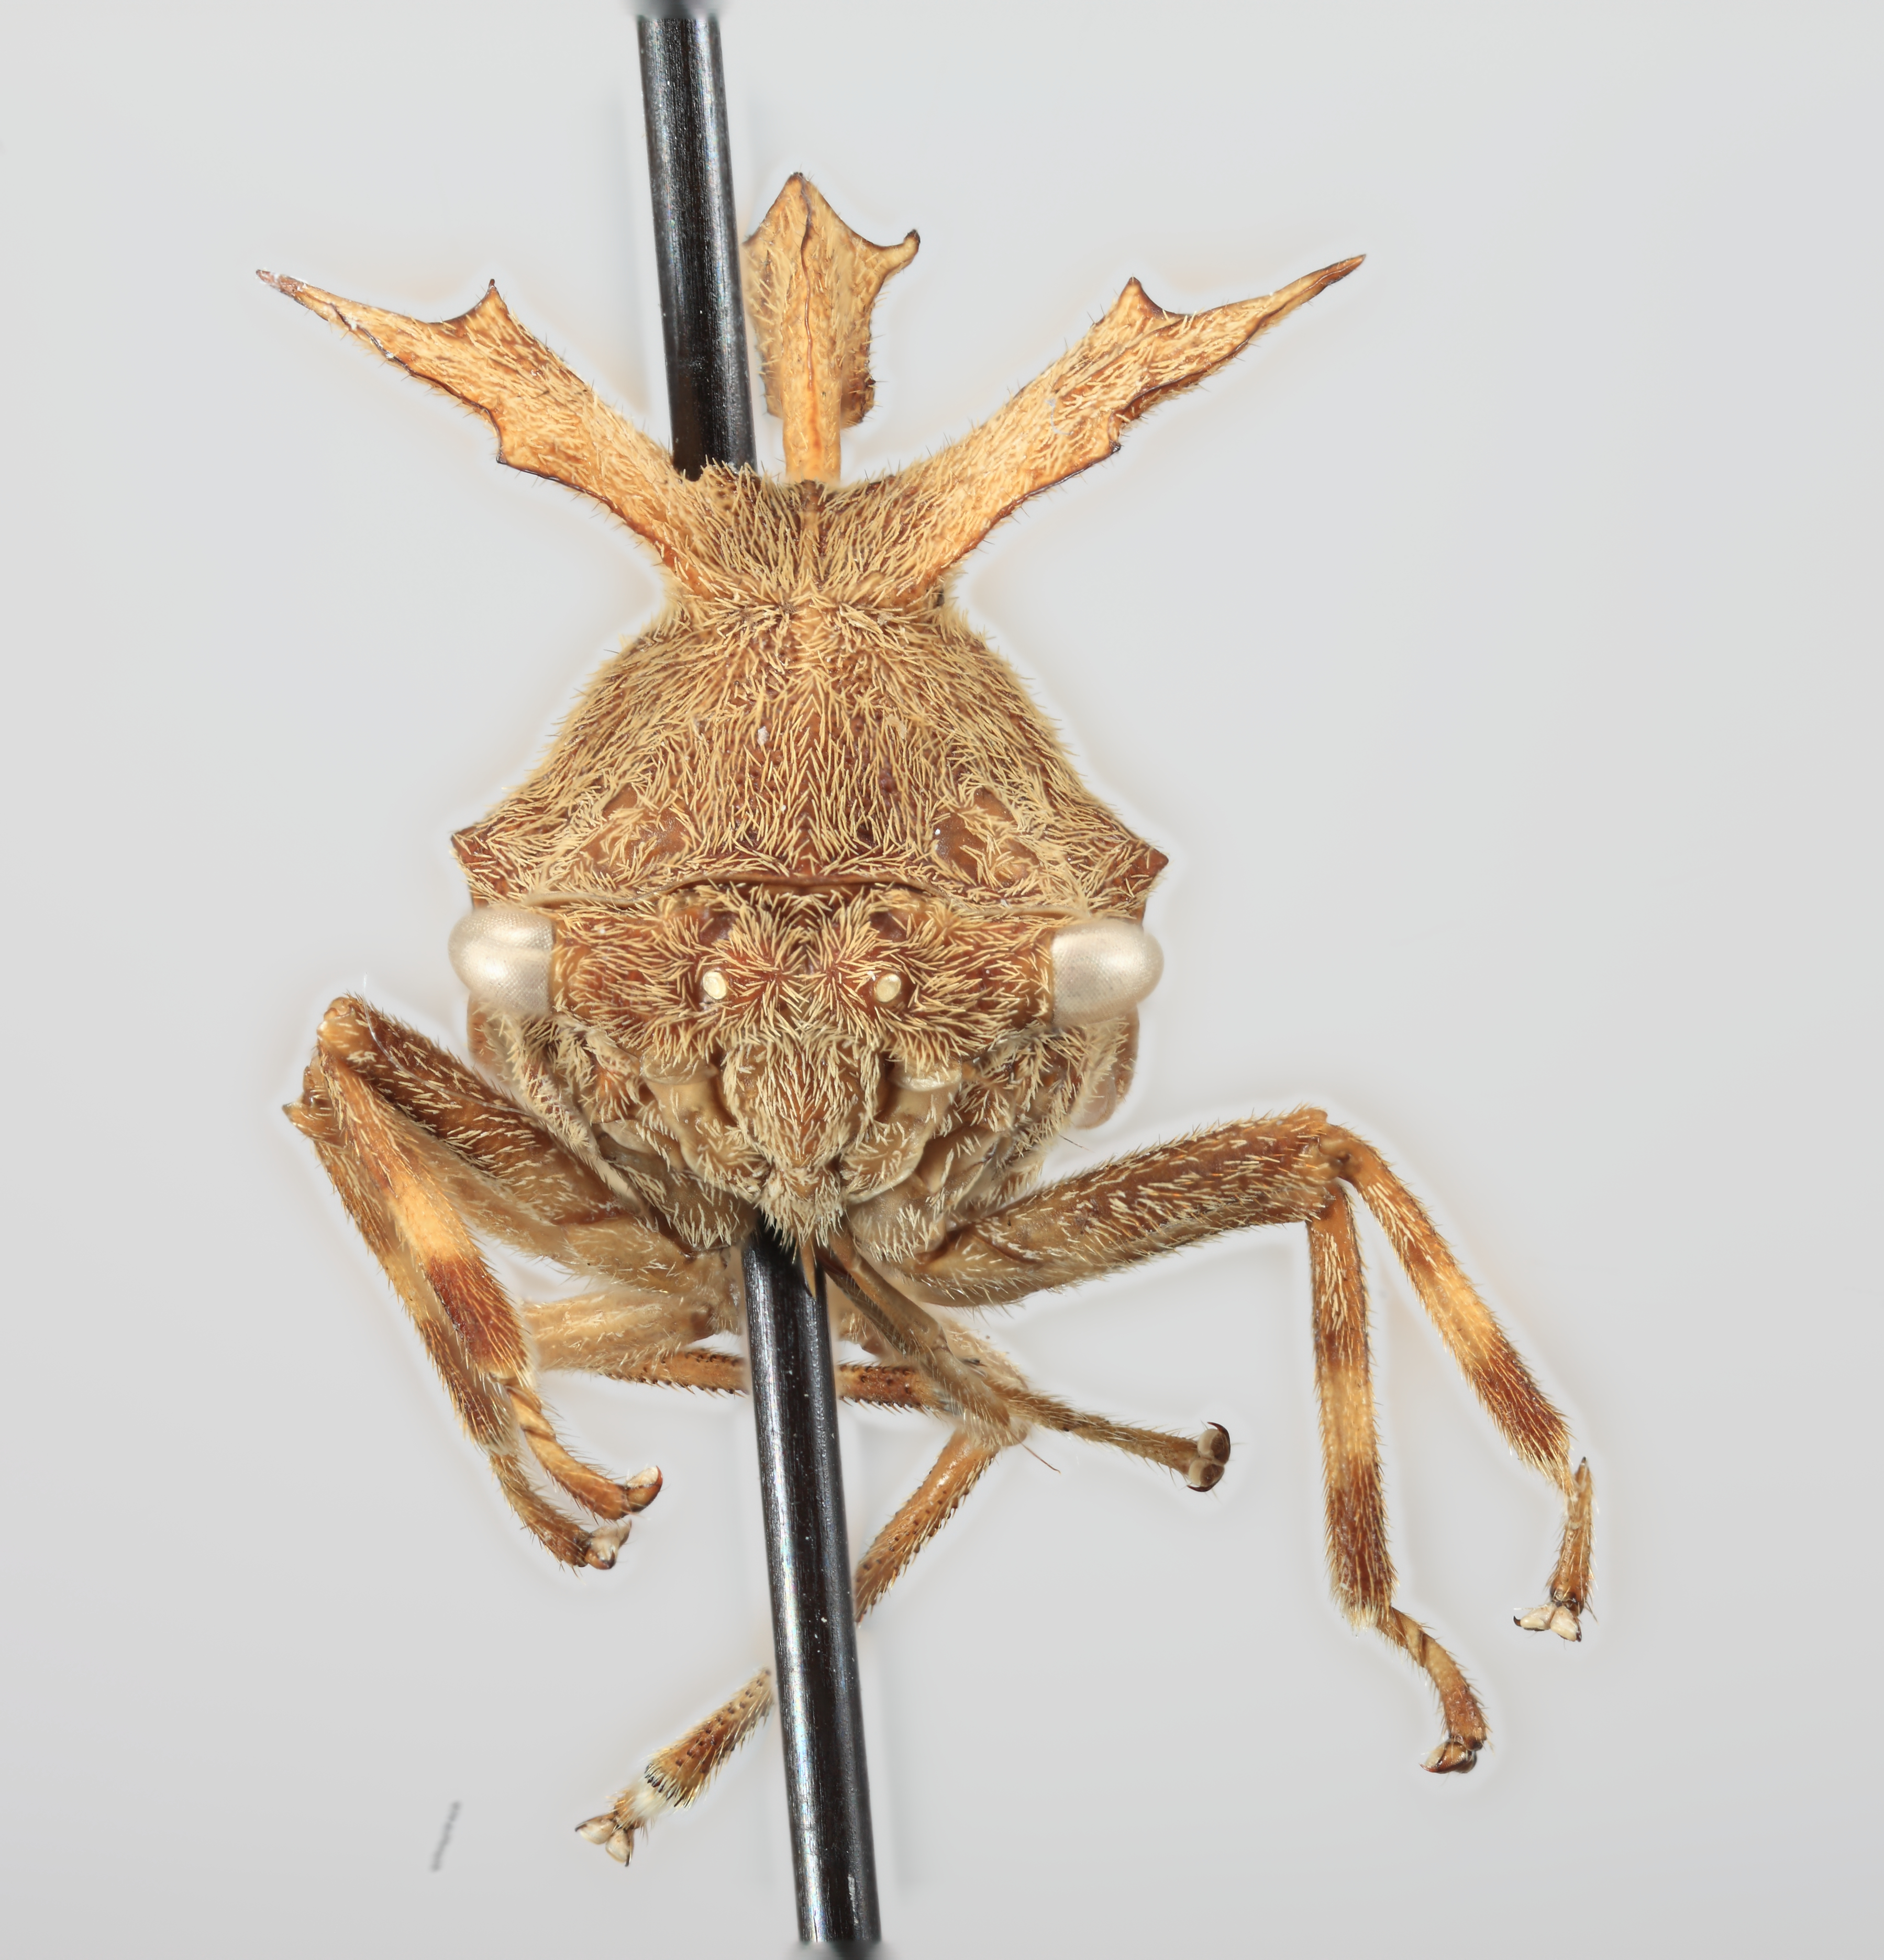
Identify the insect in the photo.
Smerdalea elevata
